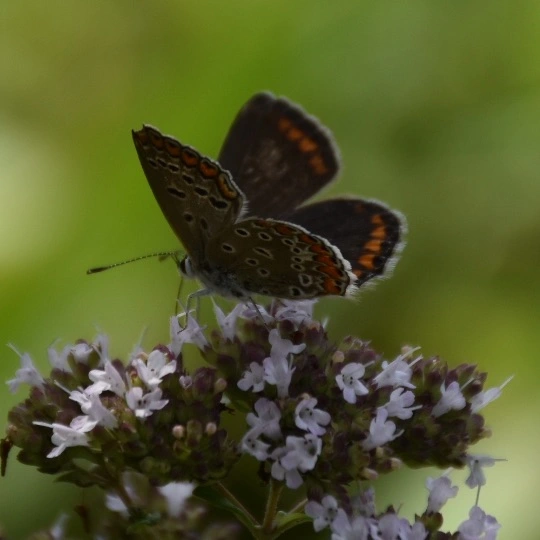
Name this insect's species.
Polyommatus icarus
